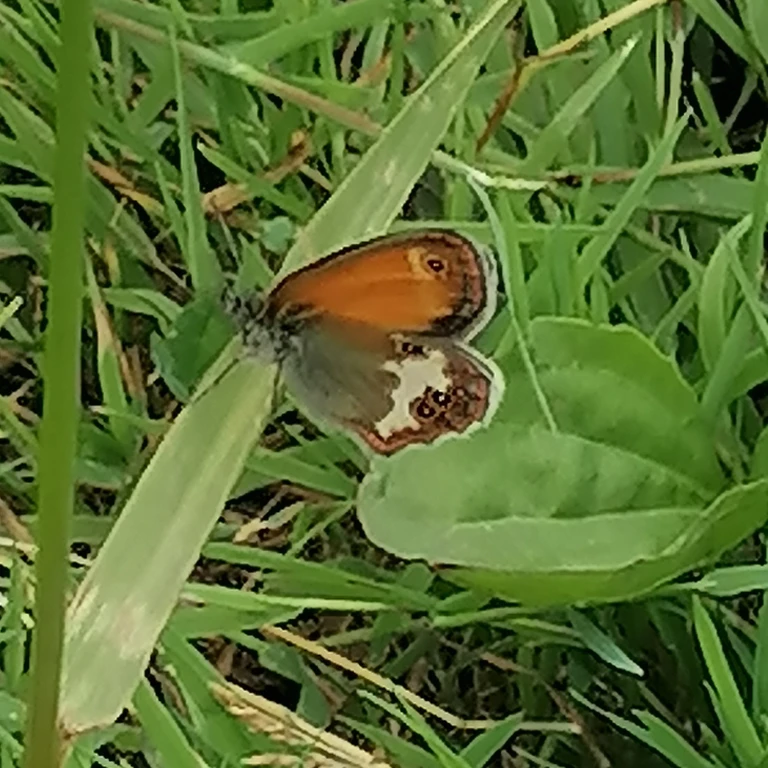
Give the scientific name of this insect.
Coenonympha arcania
